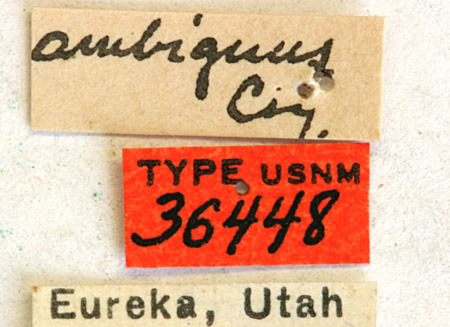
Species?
Prionus ineptus (also Prionus californicus)
